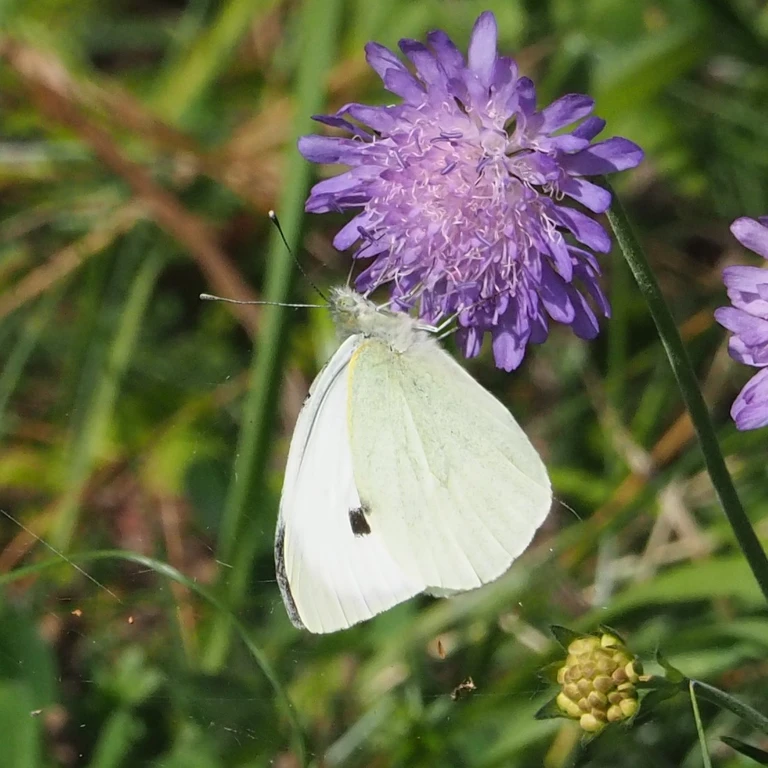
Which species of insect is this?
Pieris brassicae
